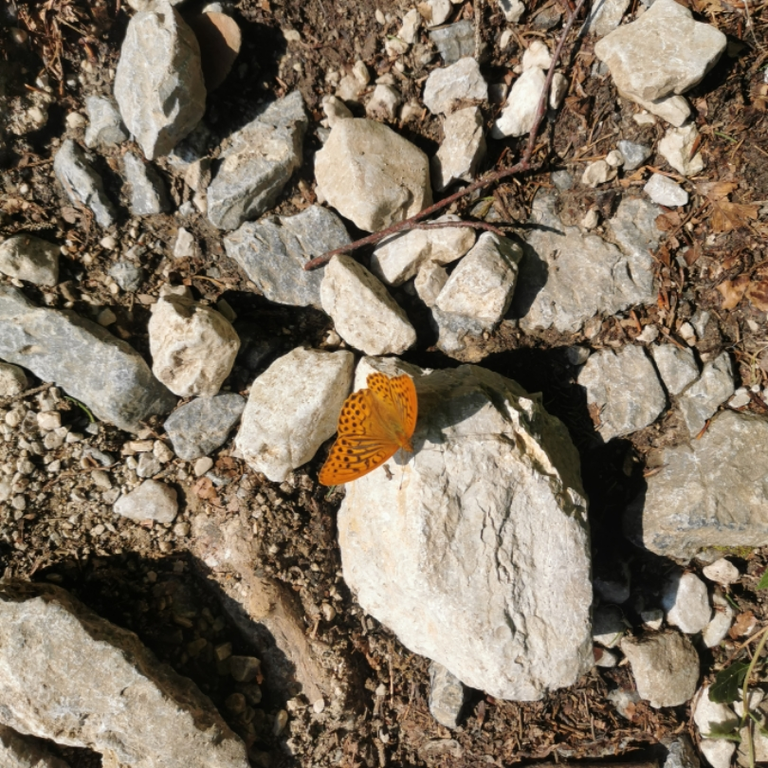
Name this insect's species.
Argynnis paphia
